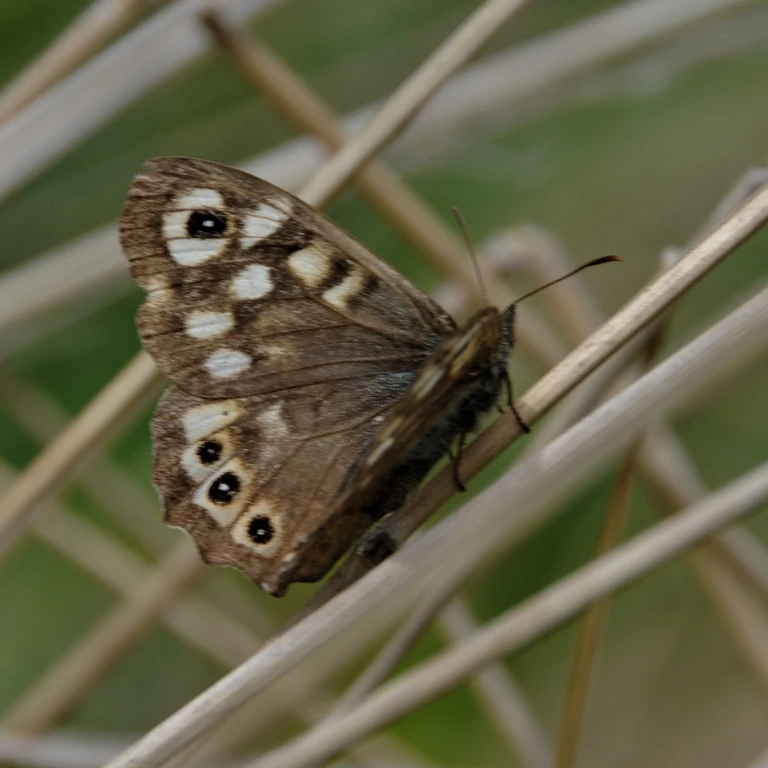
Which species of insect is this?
Pararge aegeria
